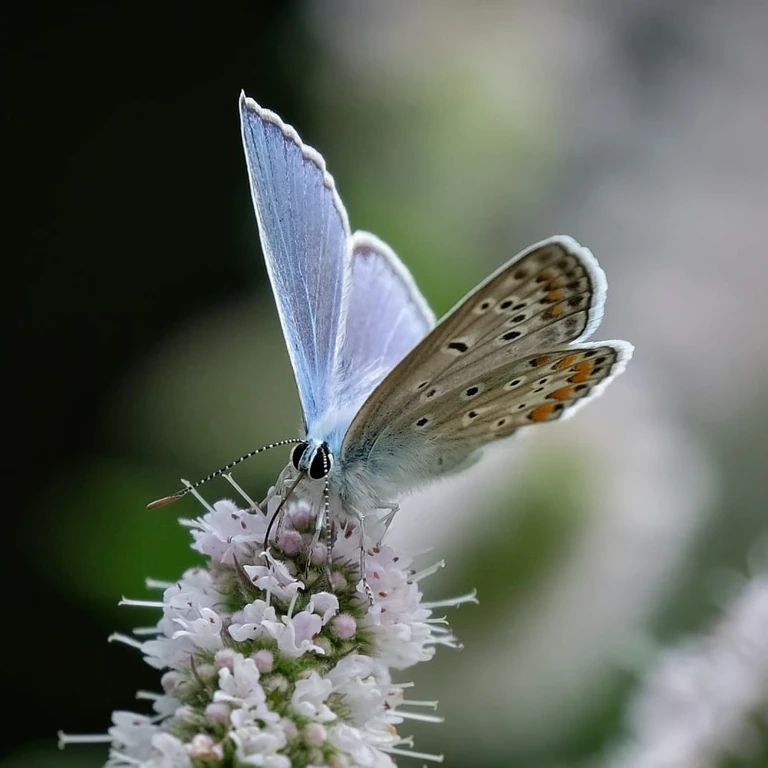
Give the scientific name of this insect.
Polyommatus icarus
